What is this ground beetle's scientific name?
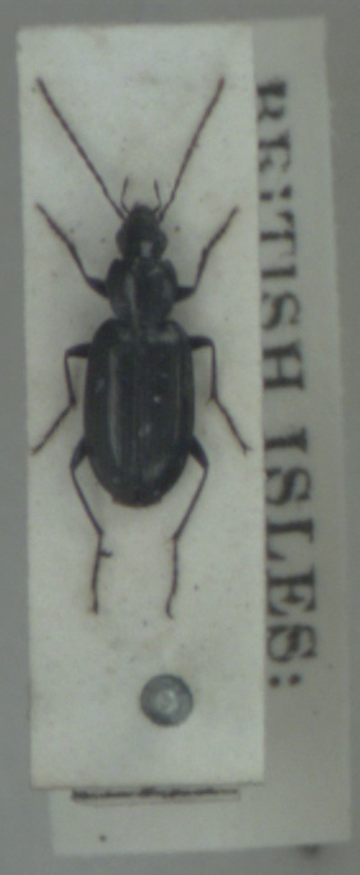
Agonum gracile
